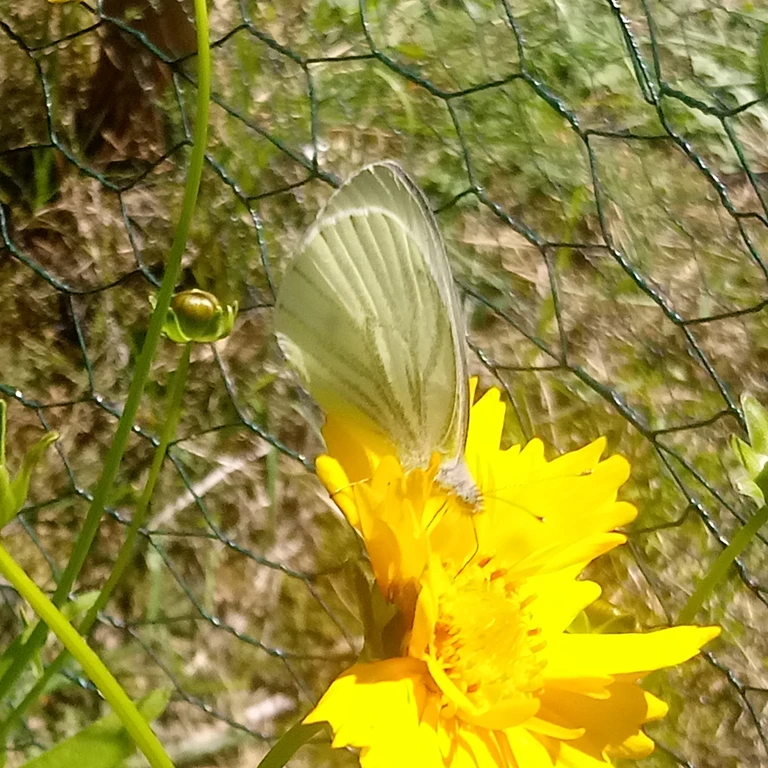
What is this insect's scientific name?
Pieris napi
